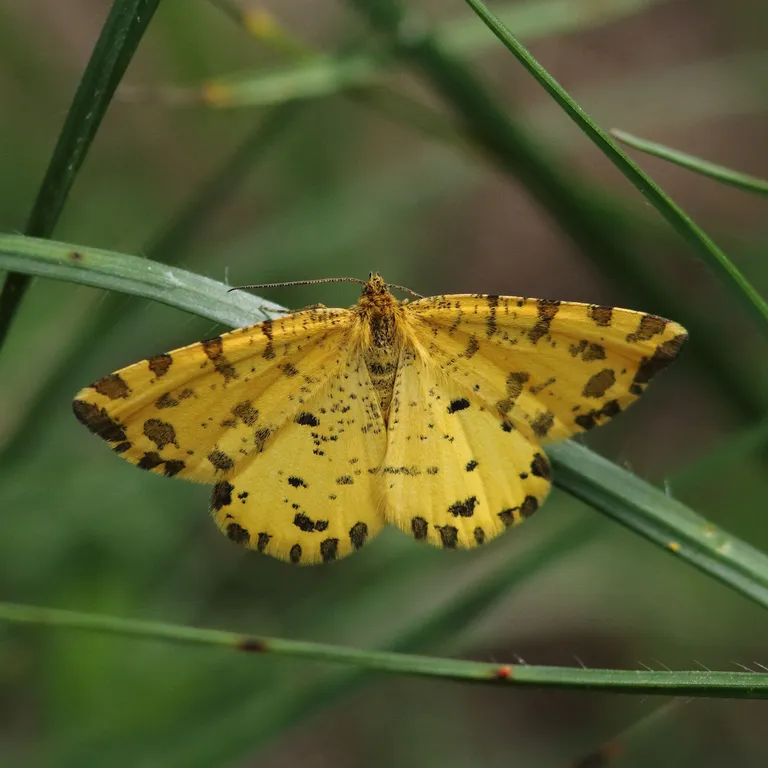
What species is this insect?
Pseudopanthera macularia
